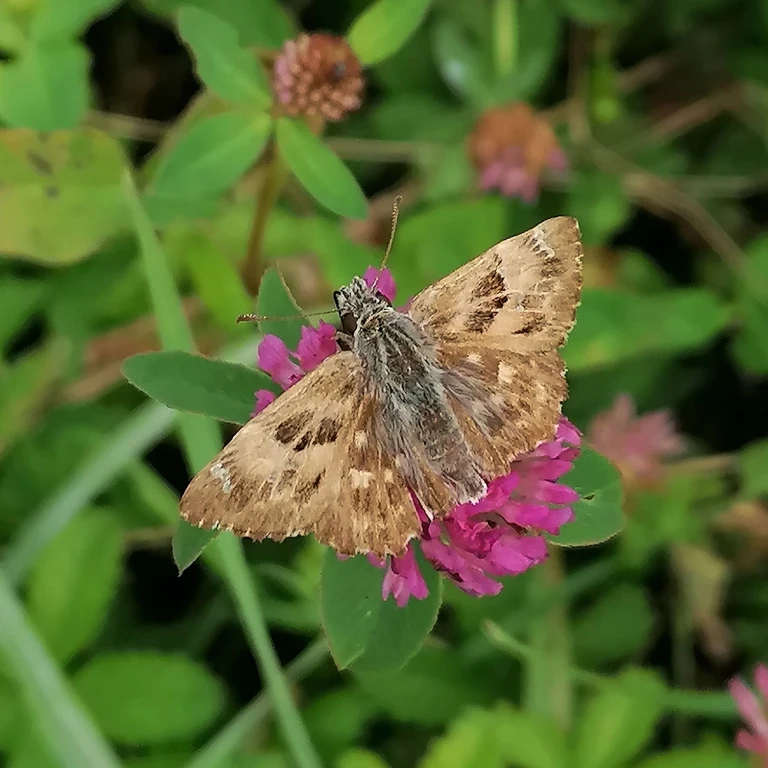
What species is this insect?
Carcharodus alceae
